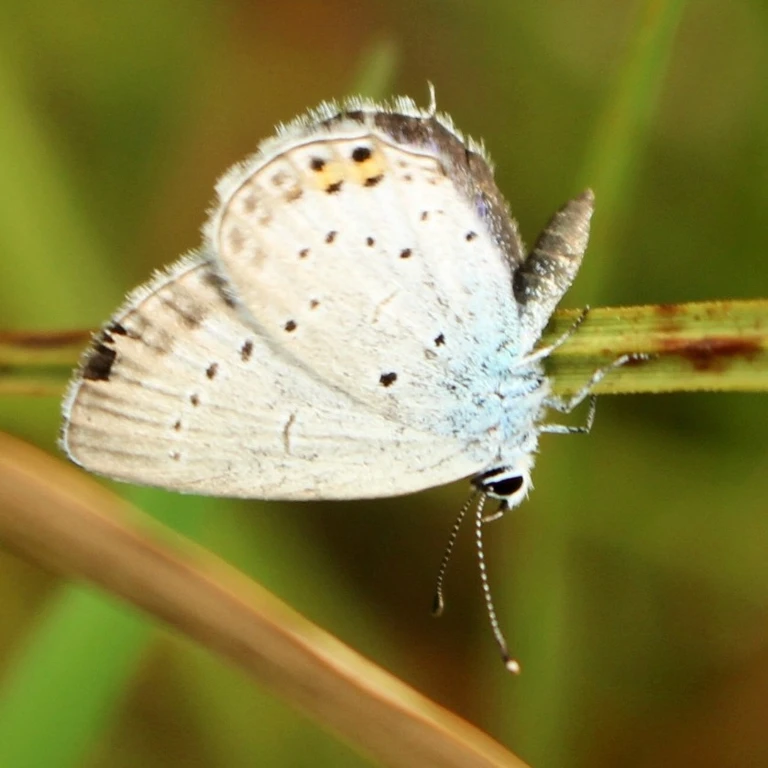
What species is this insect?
Cupido argiades (also Elkalyce argiades)
